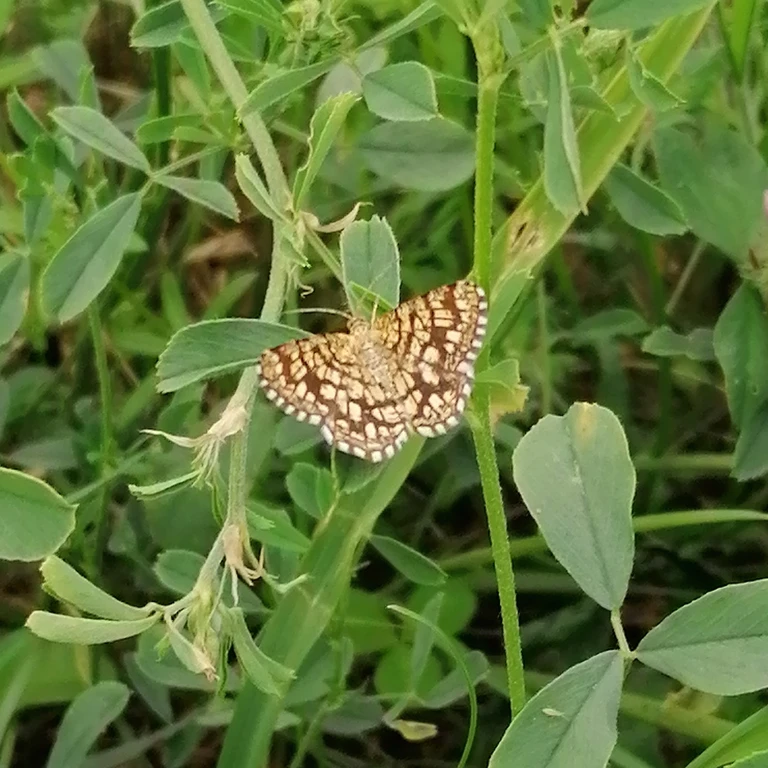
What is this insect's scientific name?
Chiasmia clathrata
